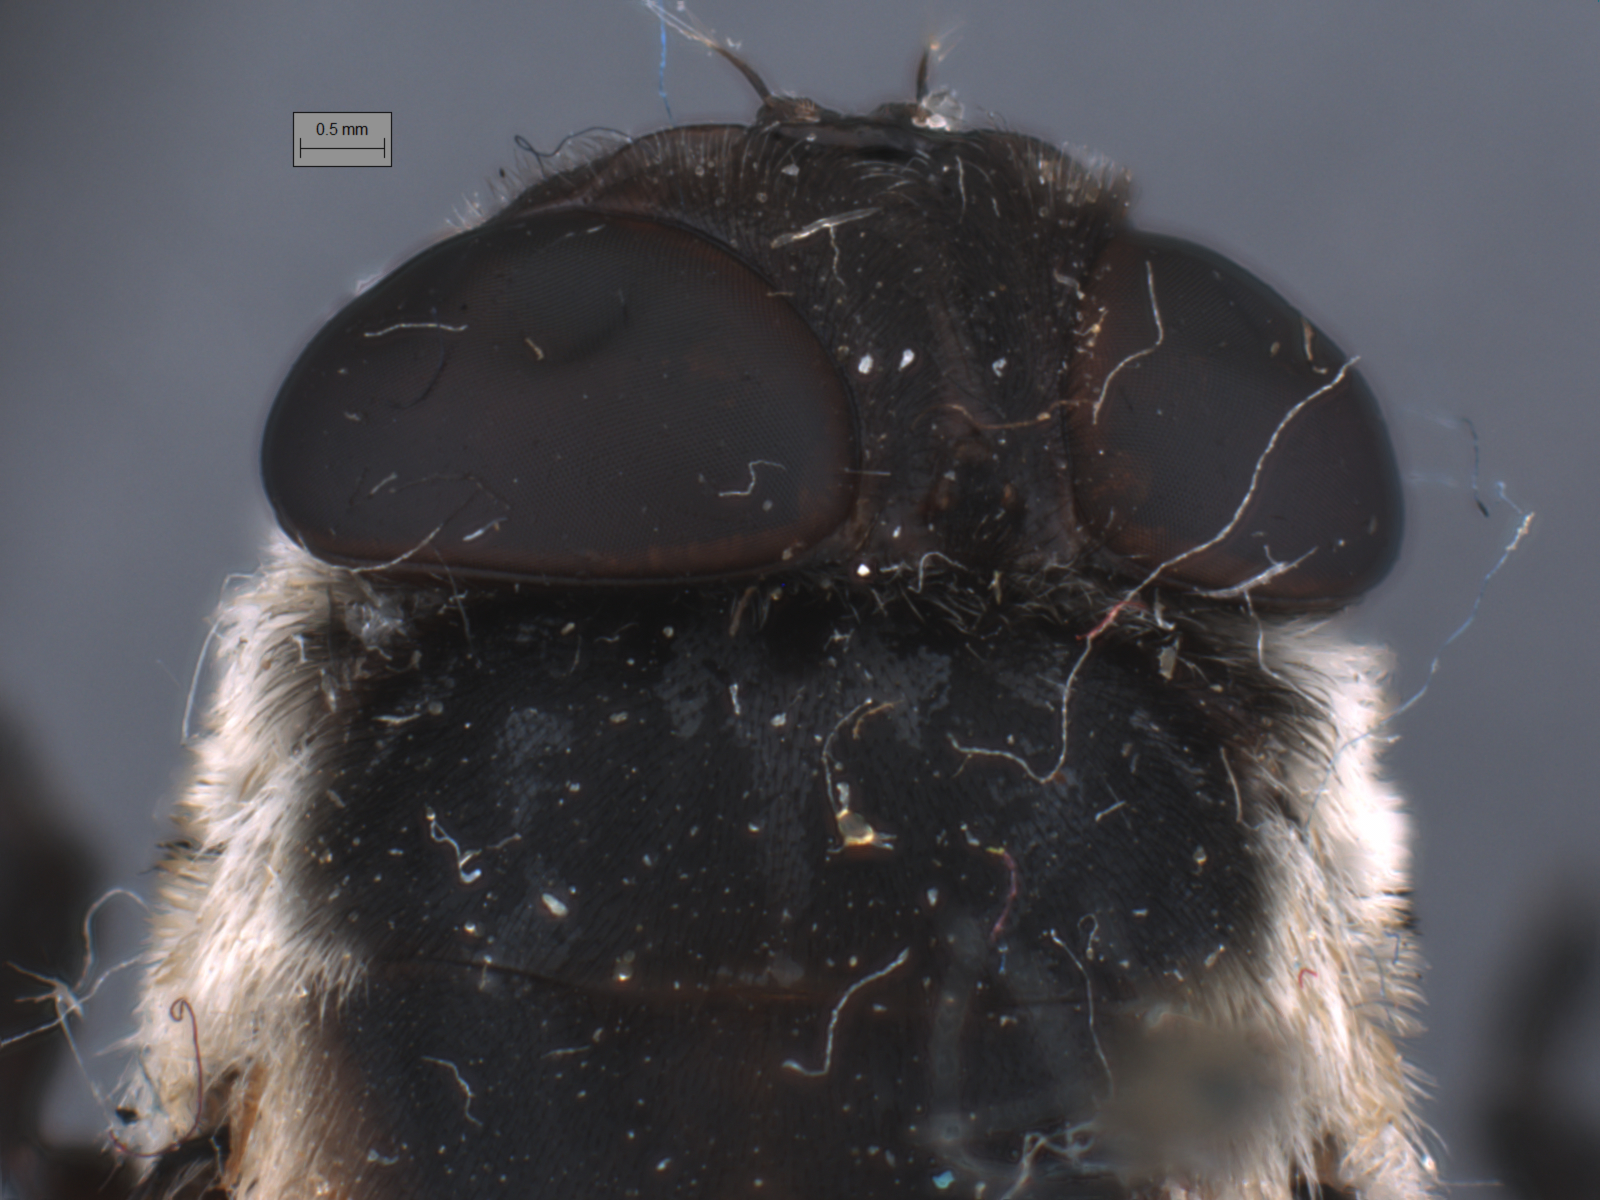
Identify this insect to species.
Cuterebra fontinella
